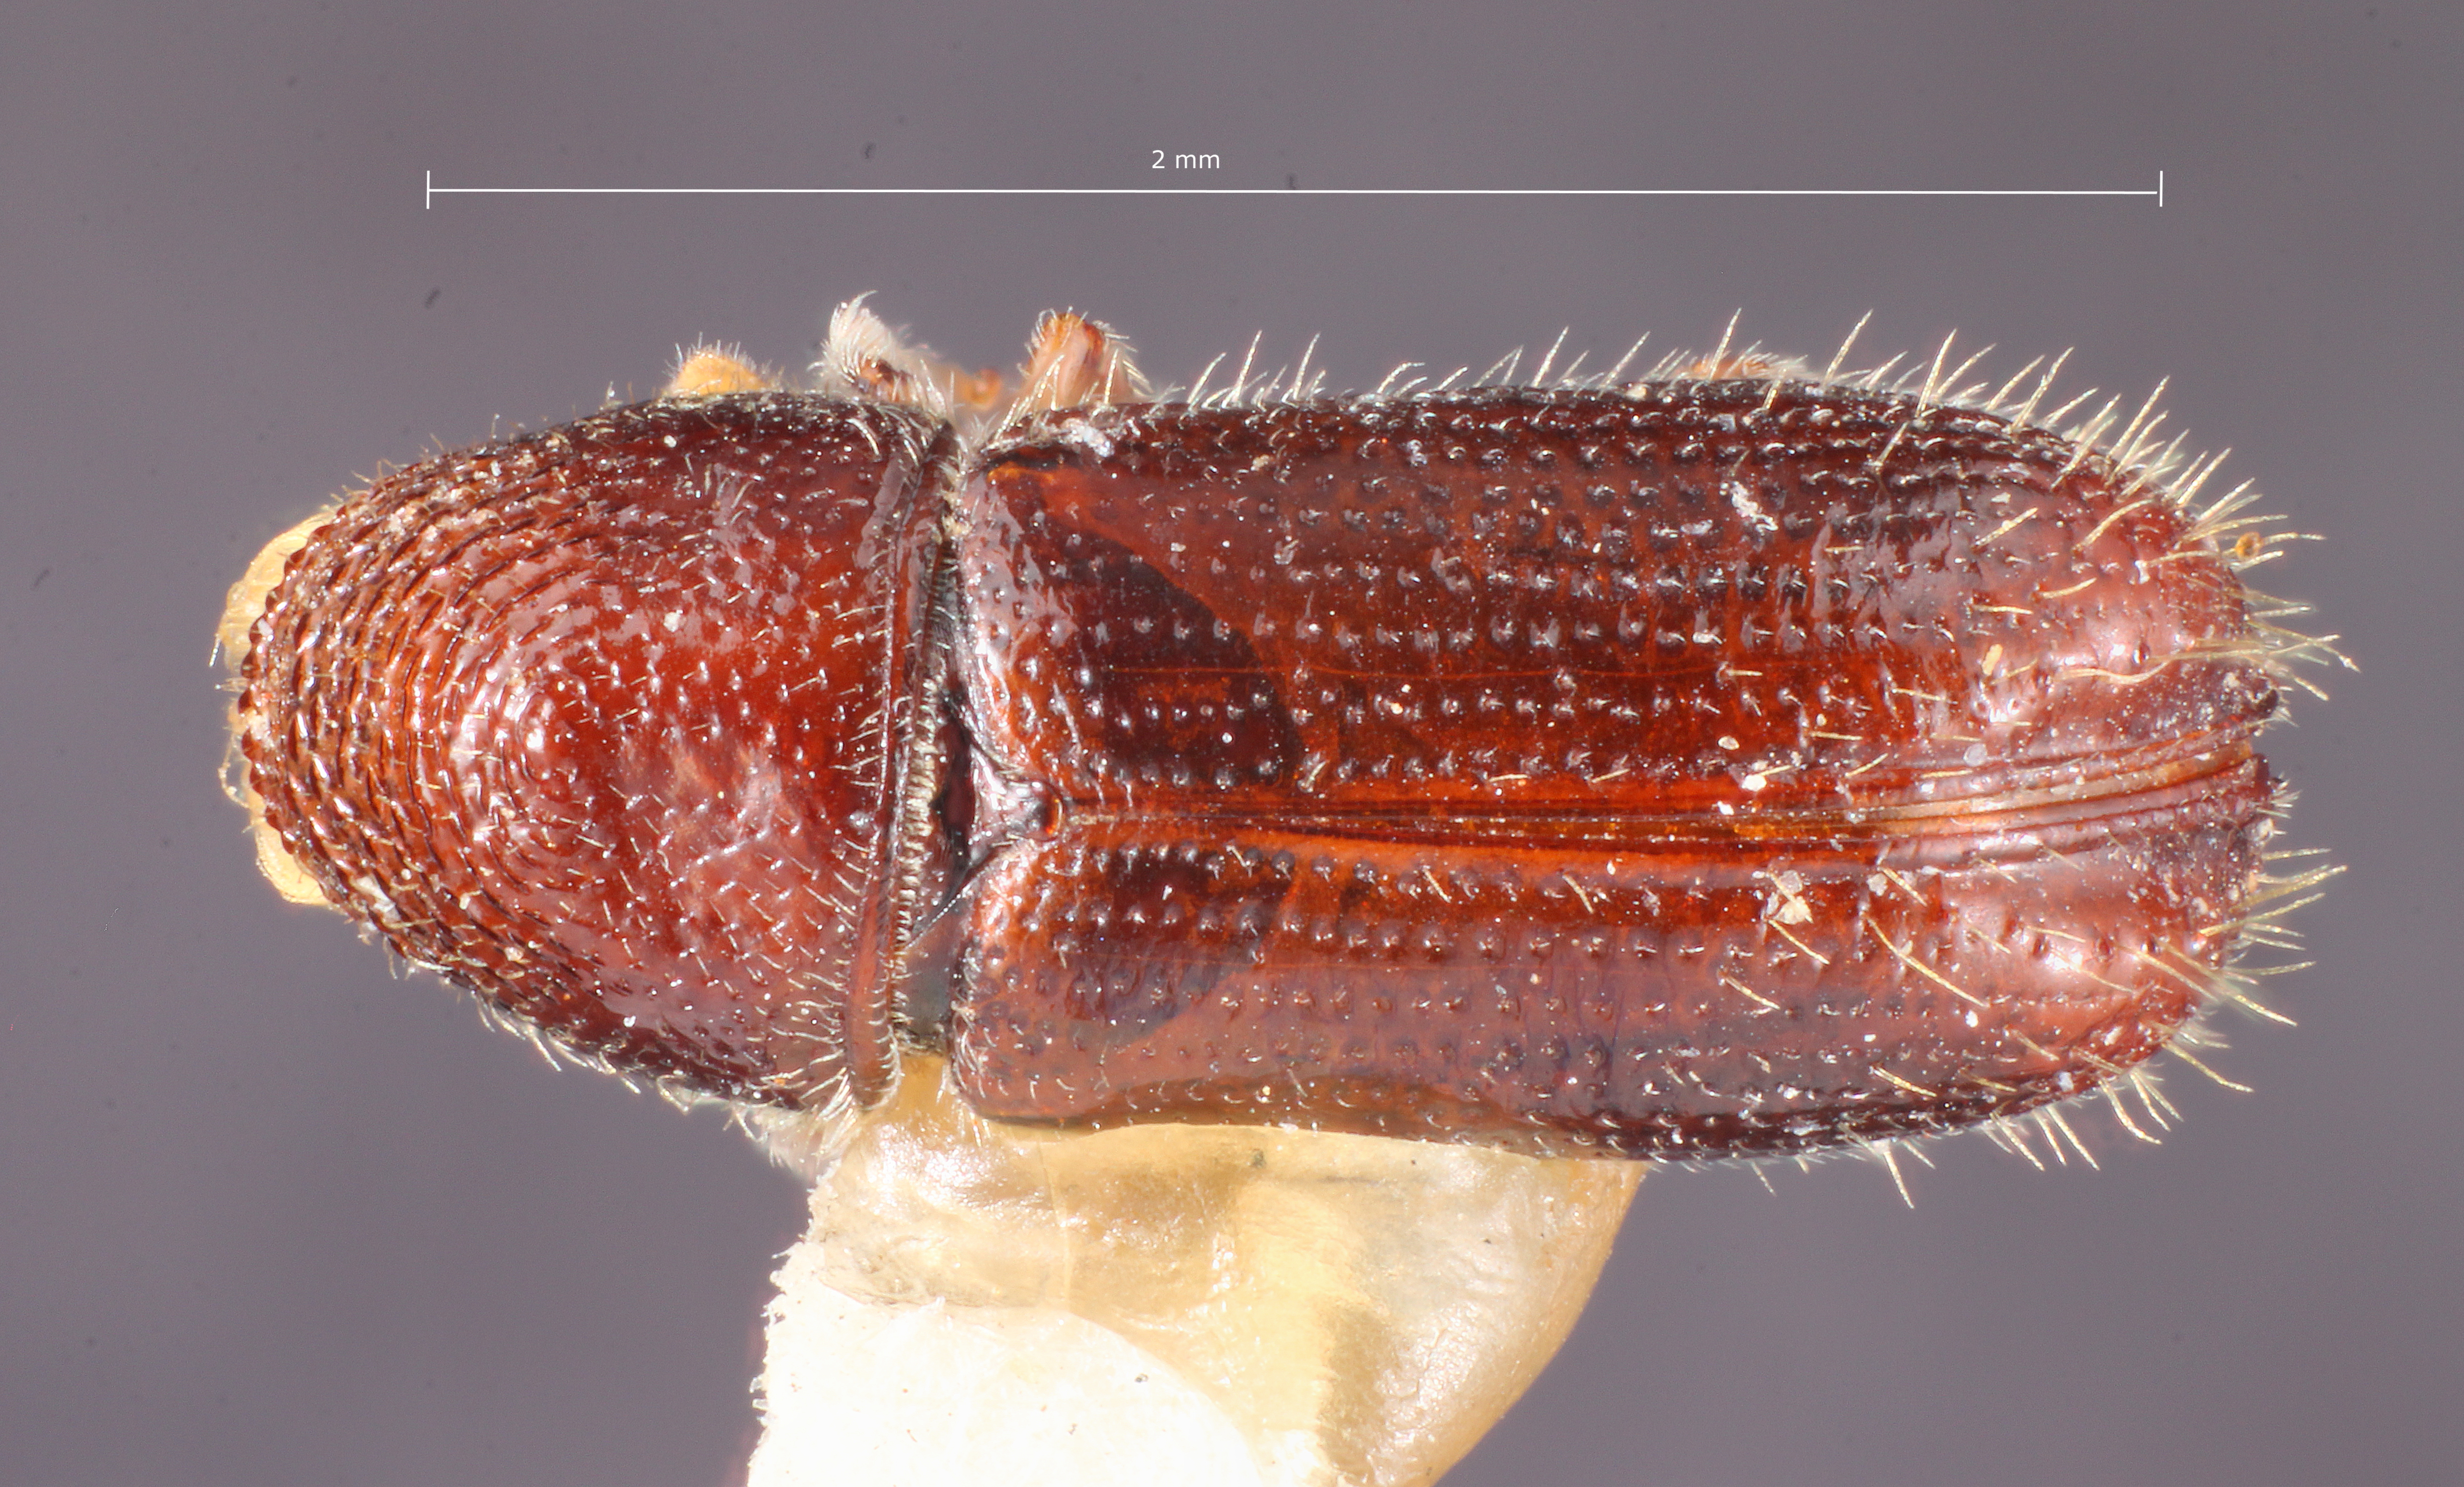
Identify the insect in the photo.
Pityophthorus blackmani
